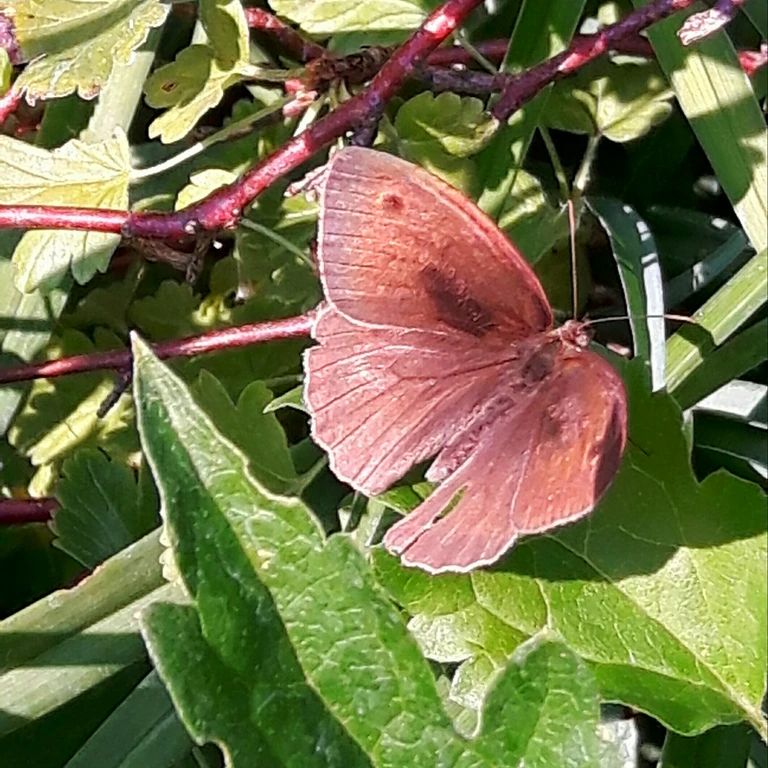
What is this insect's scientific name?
Maniola jurtina
